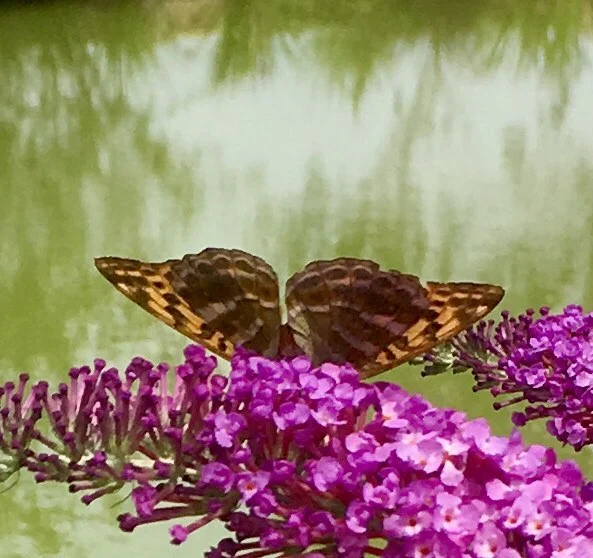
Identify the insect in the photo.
Argynnis paphia
